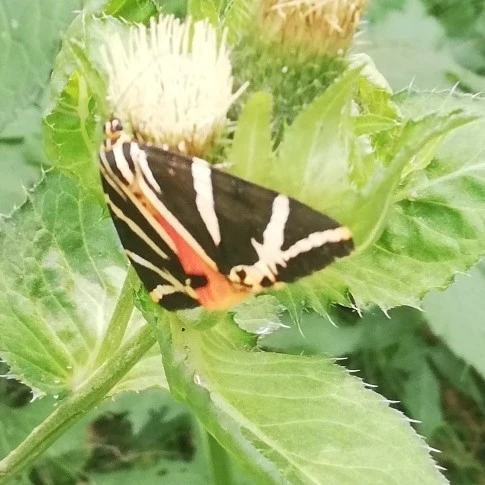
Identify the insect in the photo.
Euplagia quadripunctaria
